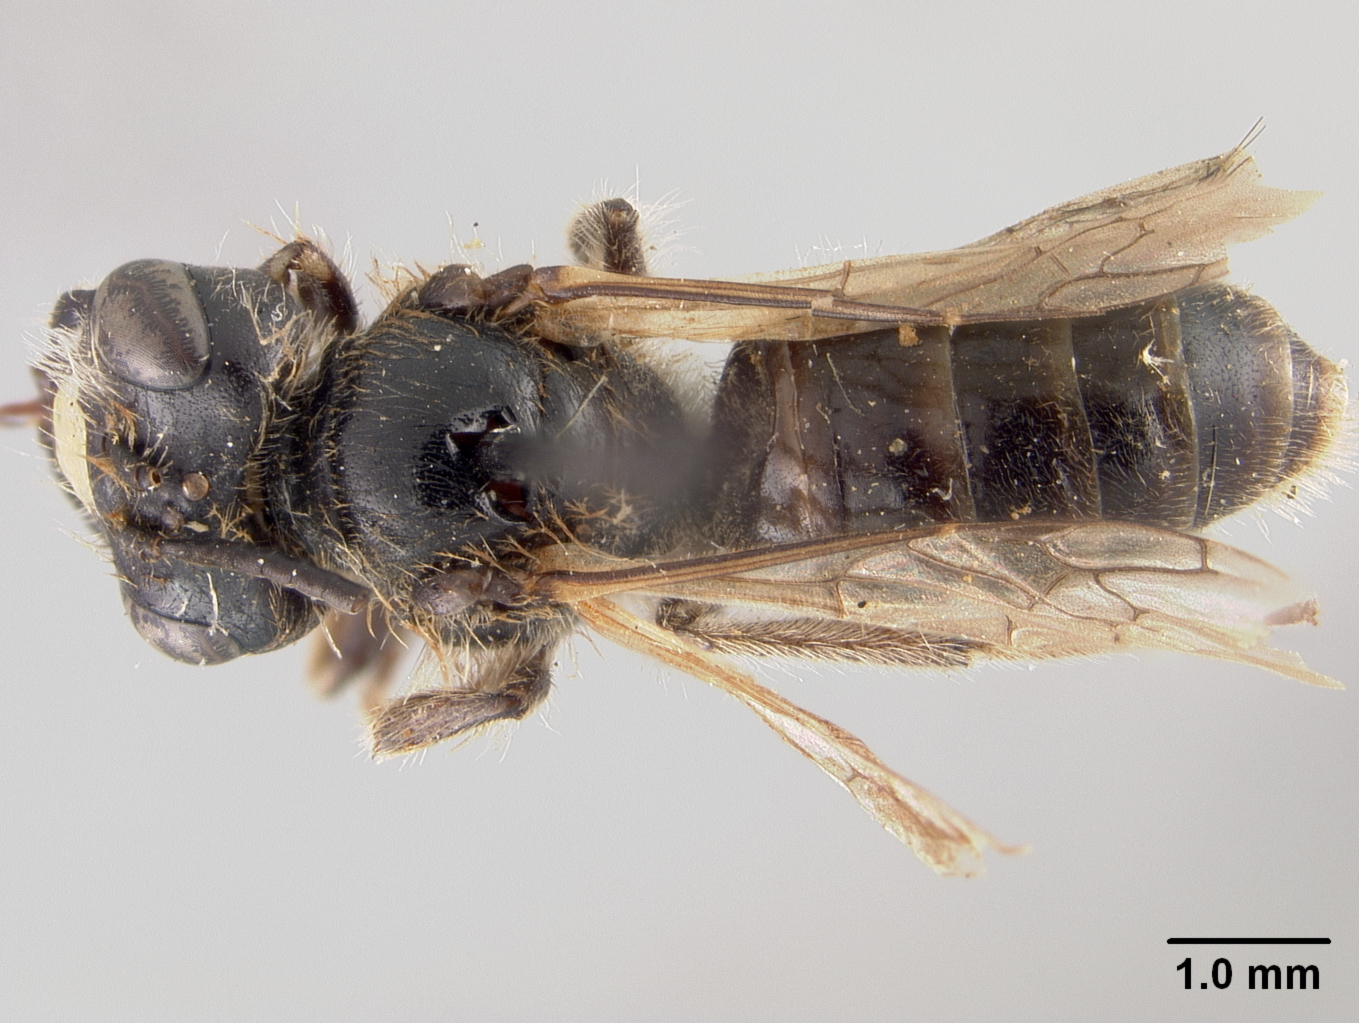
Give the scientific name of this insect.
Greeleyella occidentalis
